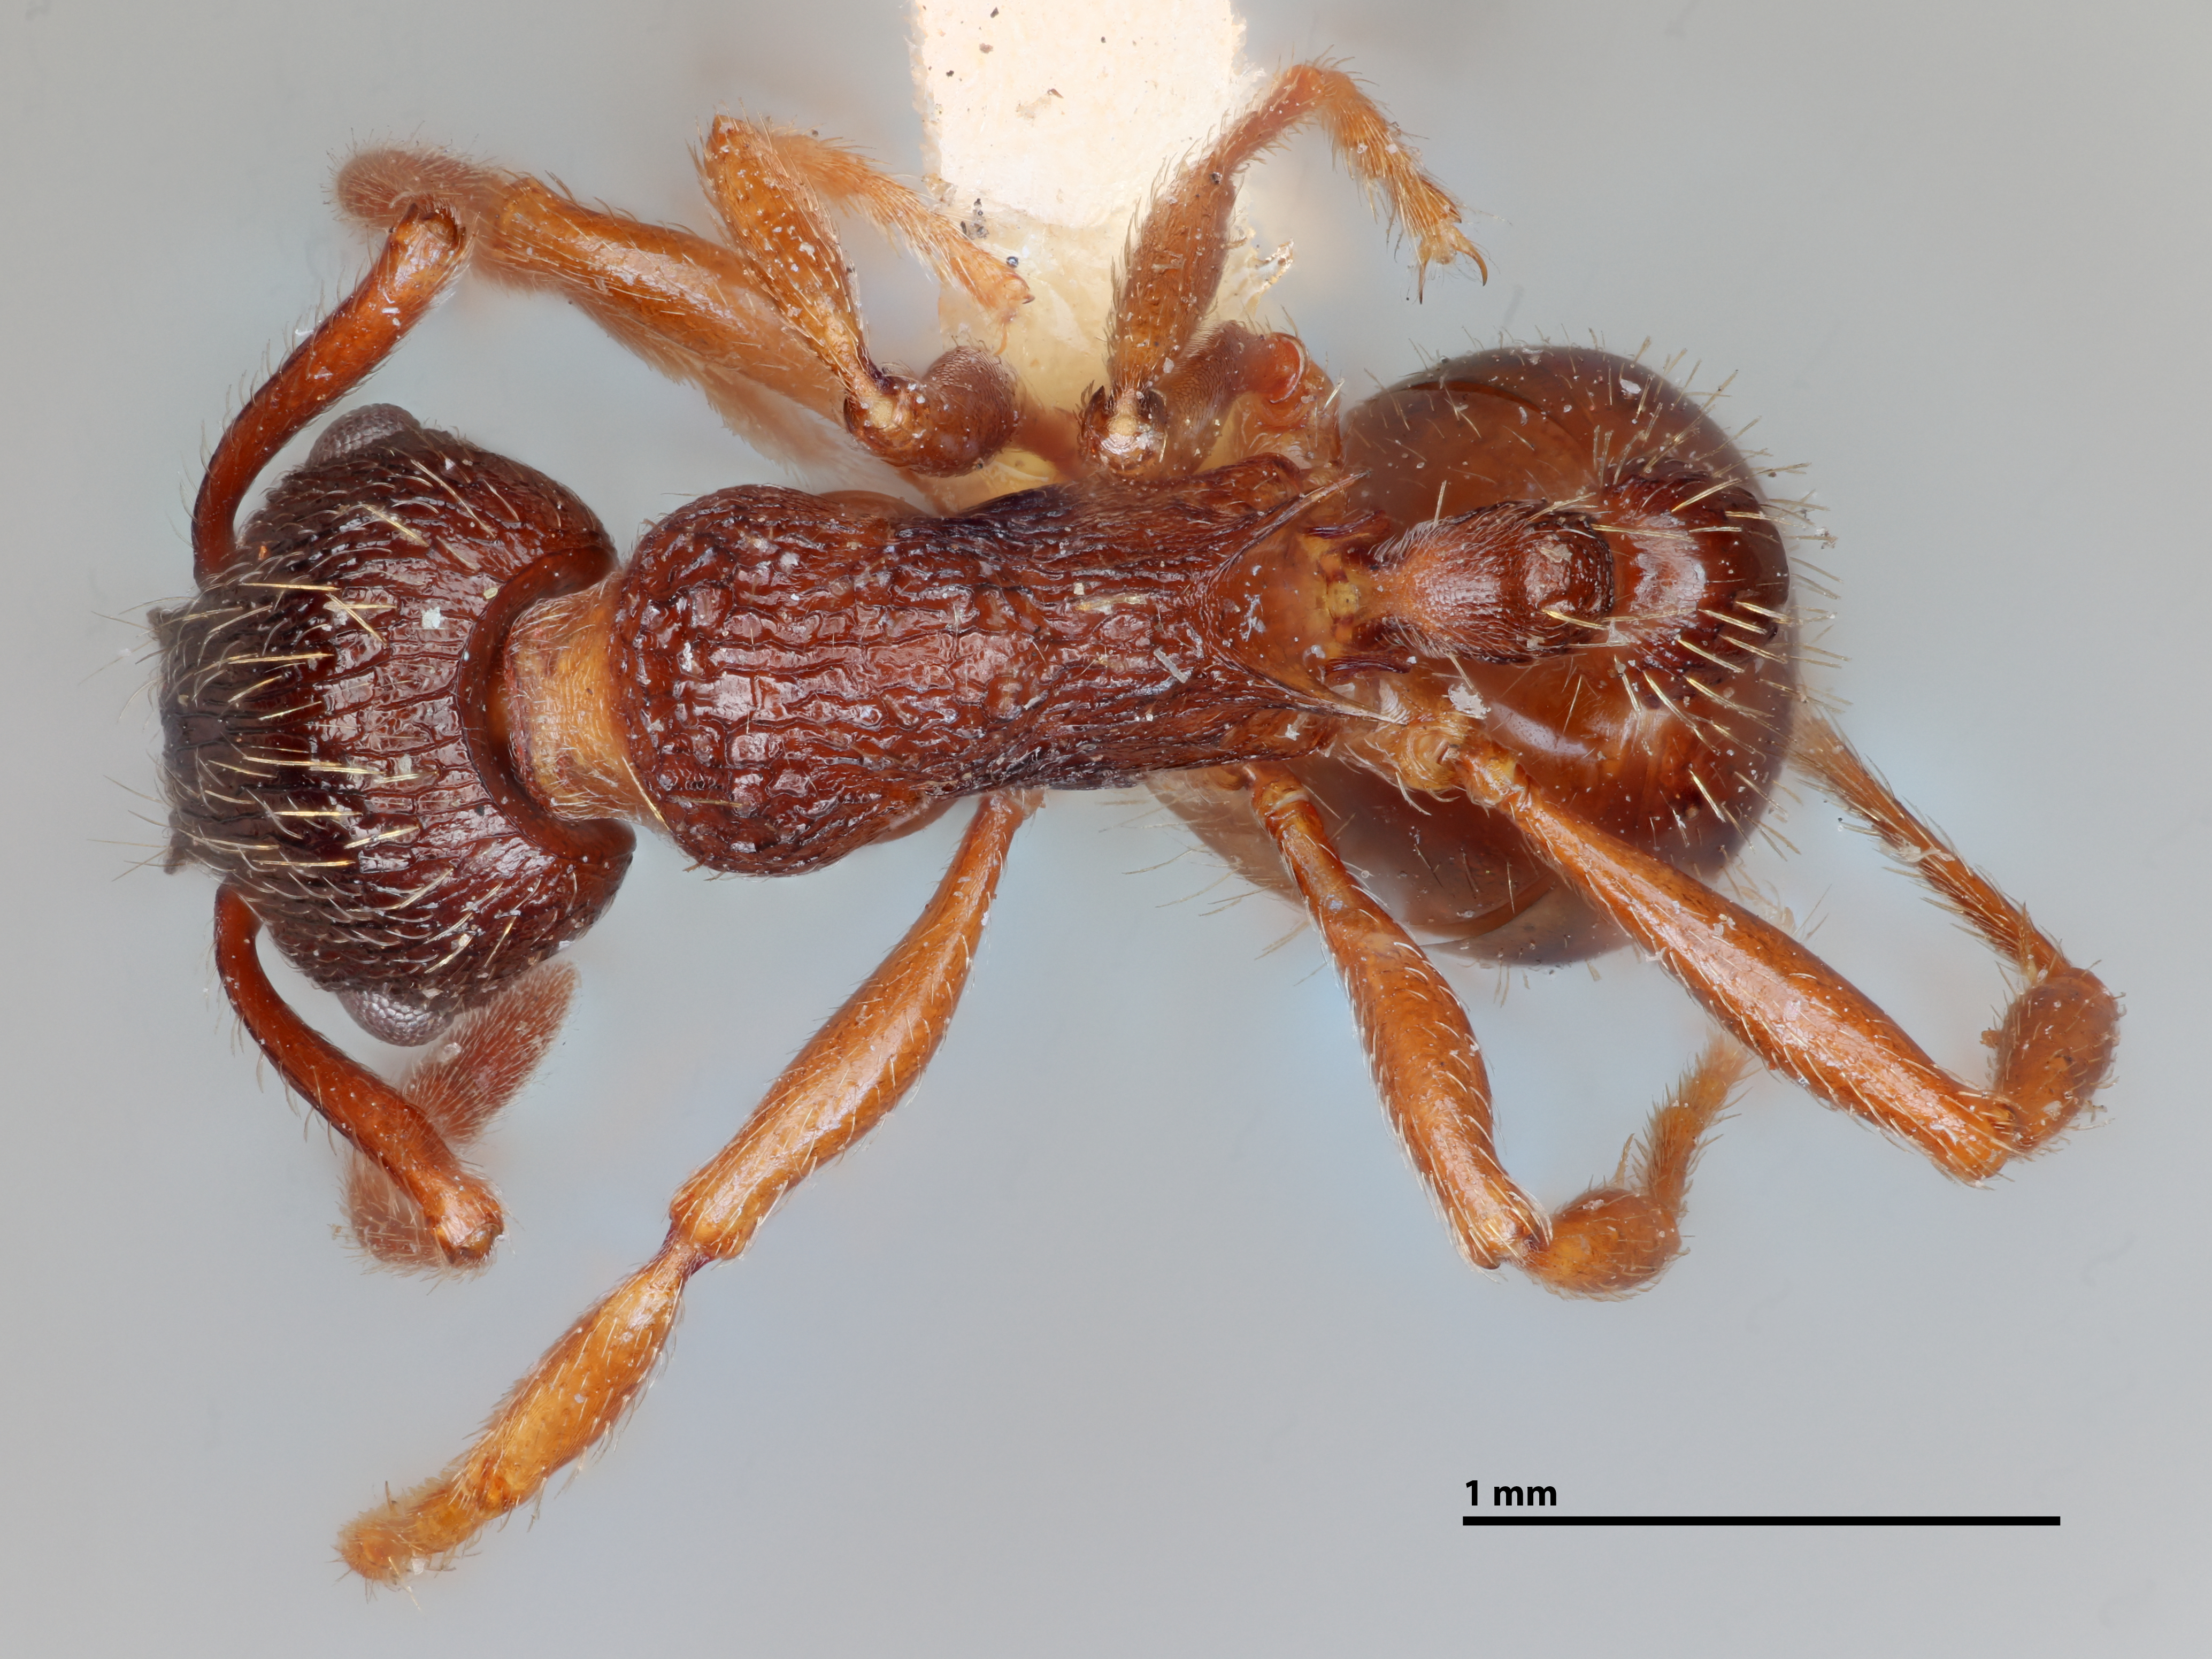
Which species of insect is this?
Myrmica sabuleti
